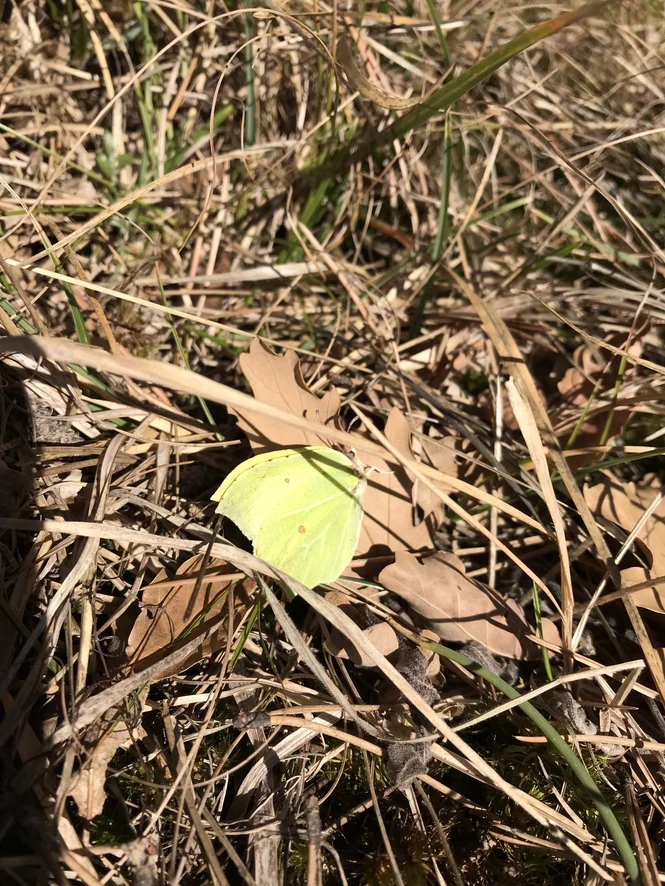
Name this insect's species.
Gonepteryx rhamni
